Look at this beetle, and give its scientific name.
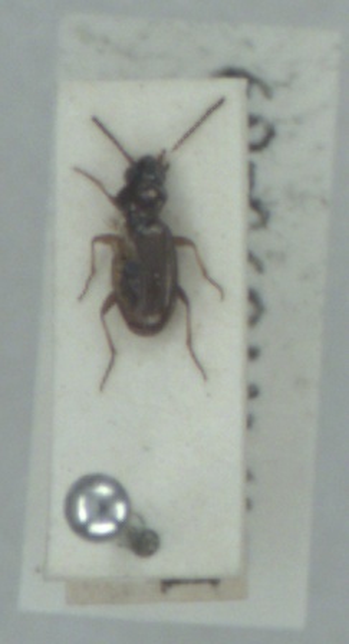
Bembidion lampros
